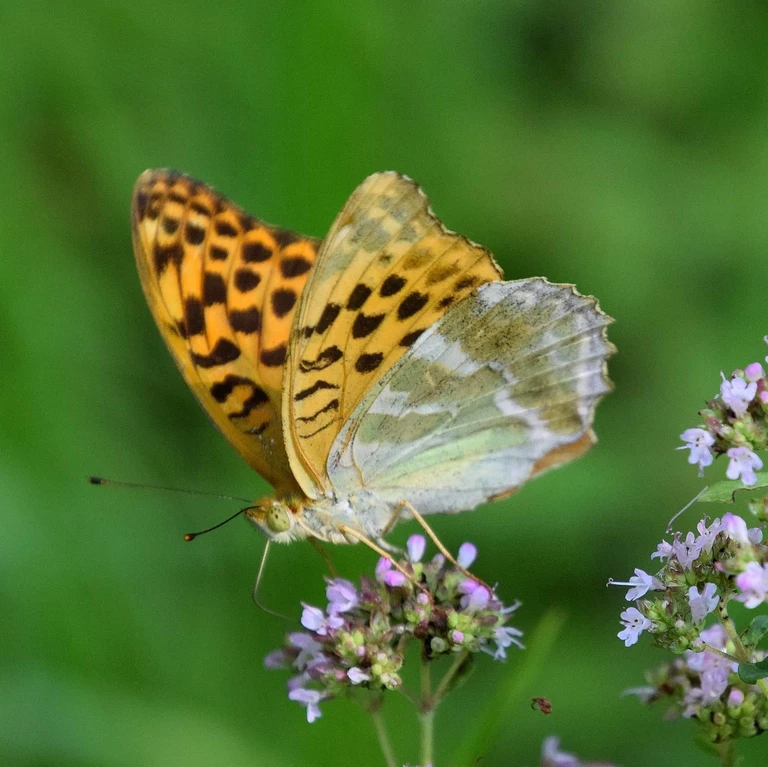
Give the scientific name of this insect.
Argynnis paphia
